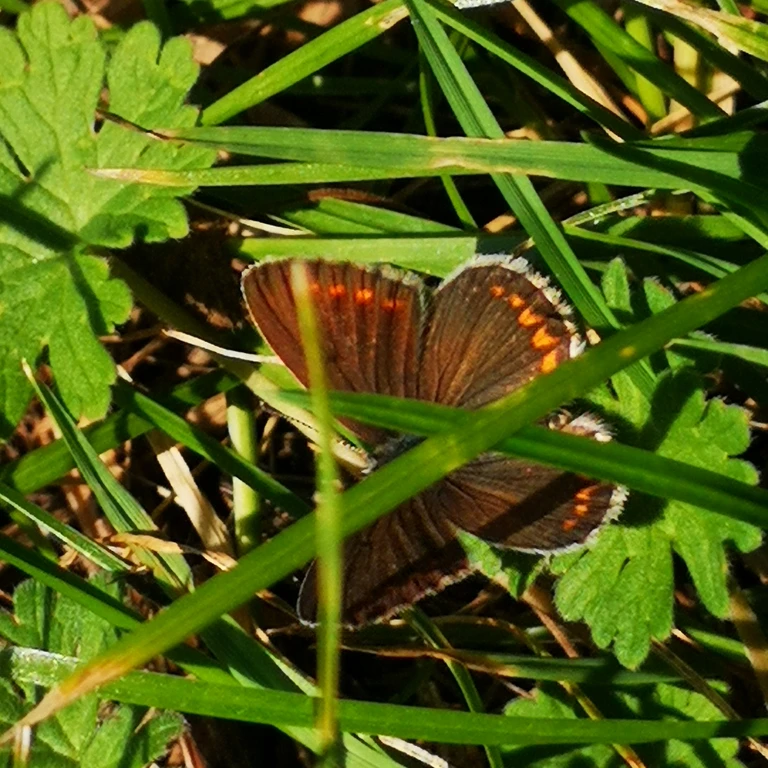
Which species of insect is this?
Aricia agestis/artaxerxes
